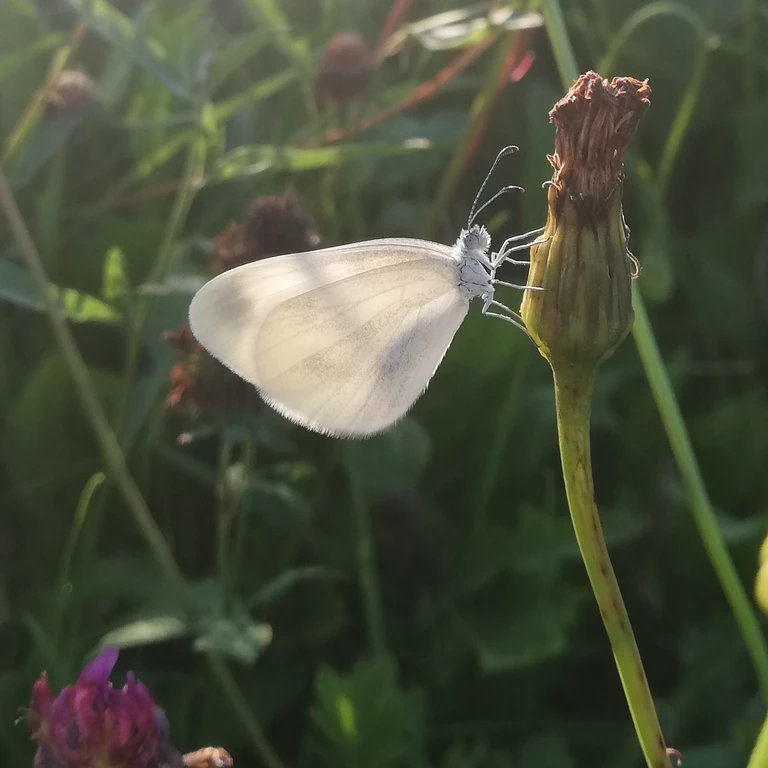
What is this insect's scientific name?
Leptidea sinapis/juvernica
